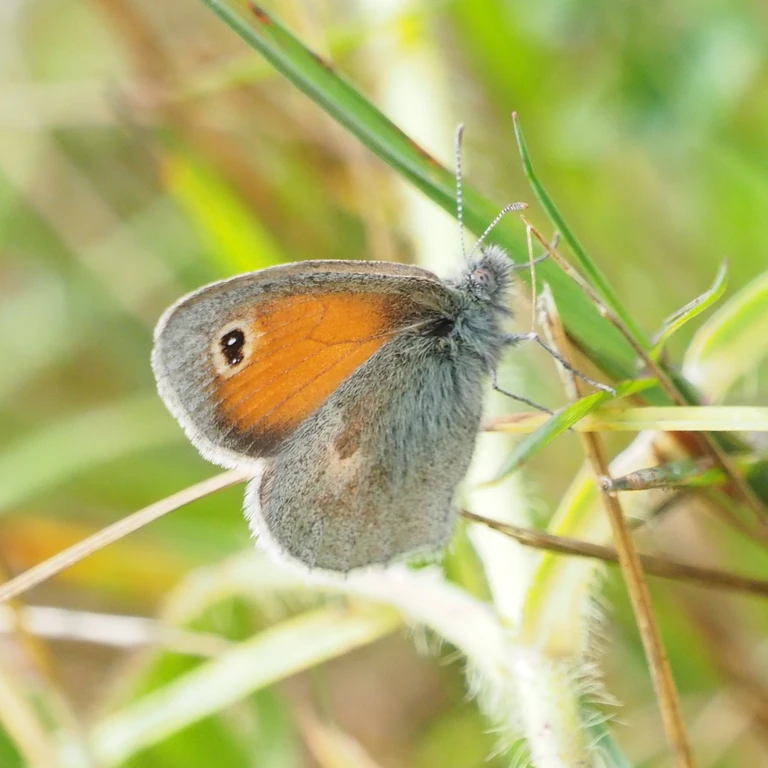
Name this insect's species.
Coenonympha pamphilus
